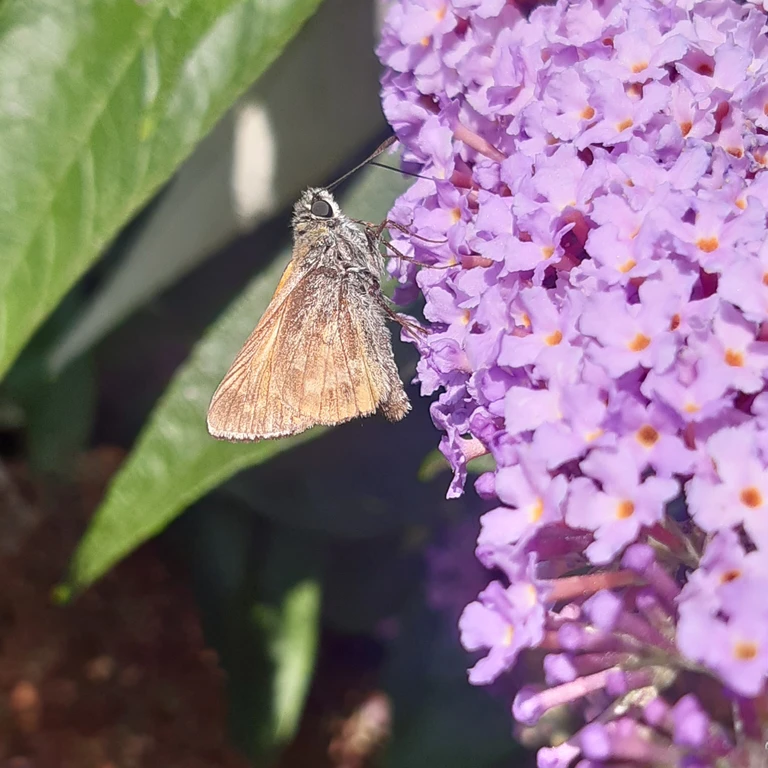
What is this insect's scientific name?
Ochlodes sylvanus (also Ochlodes venata)
